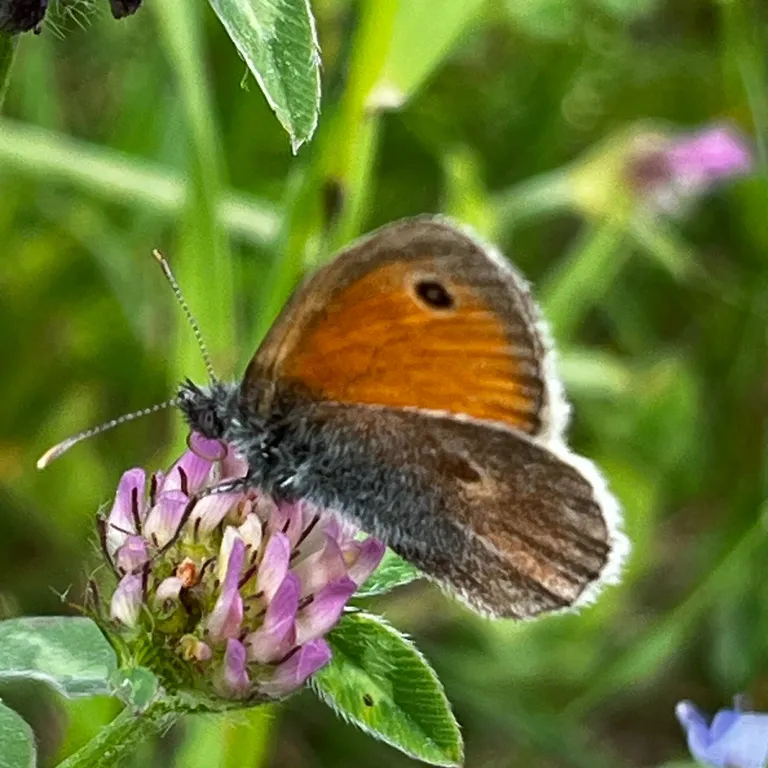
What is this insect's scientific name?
Coenonympha pamphilus
